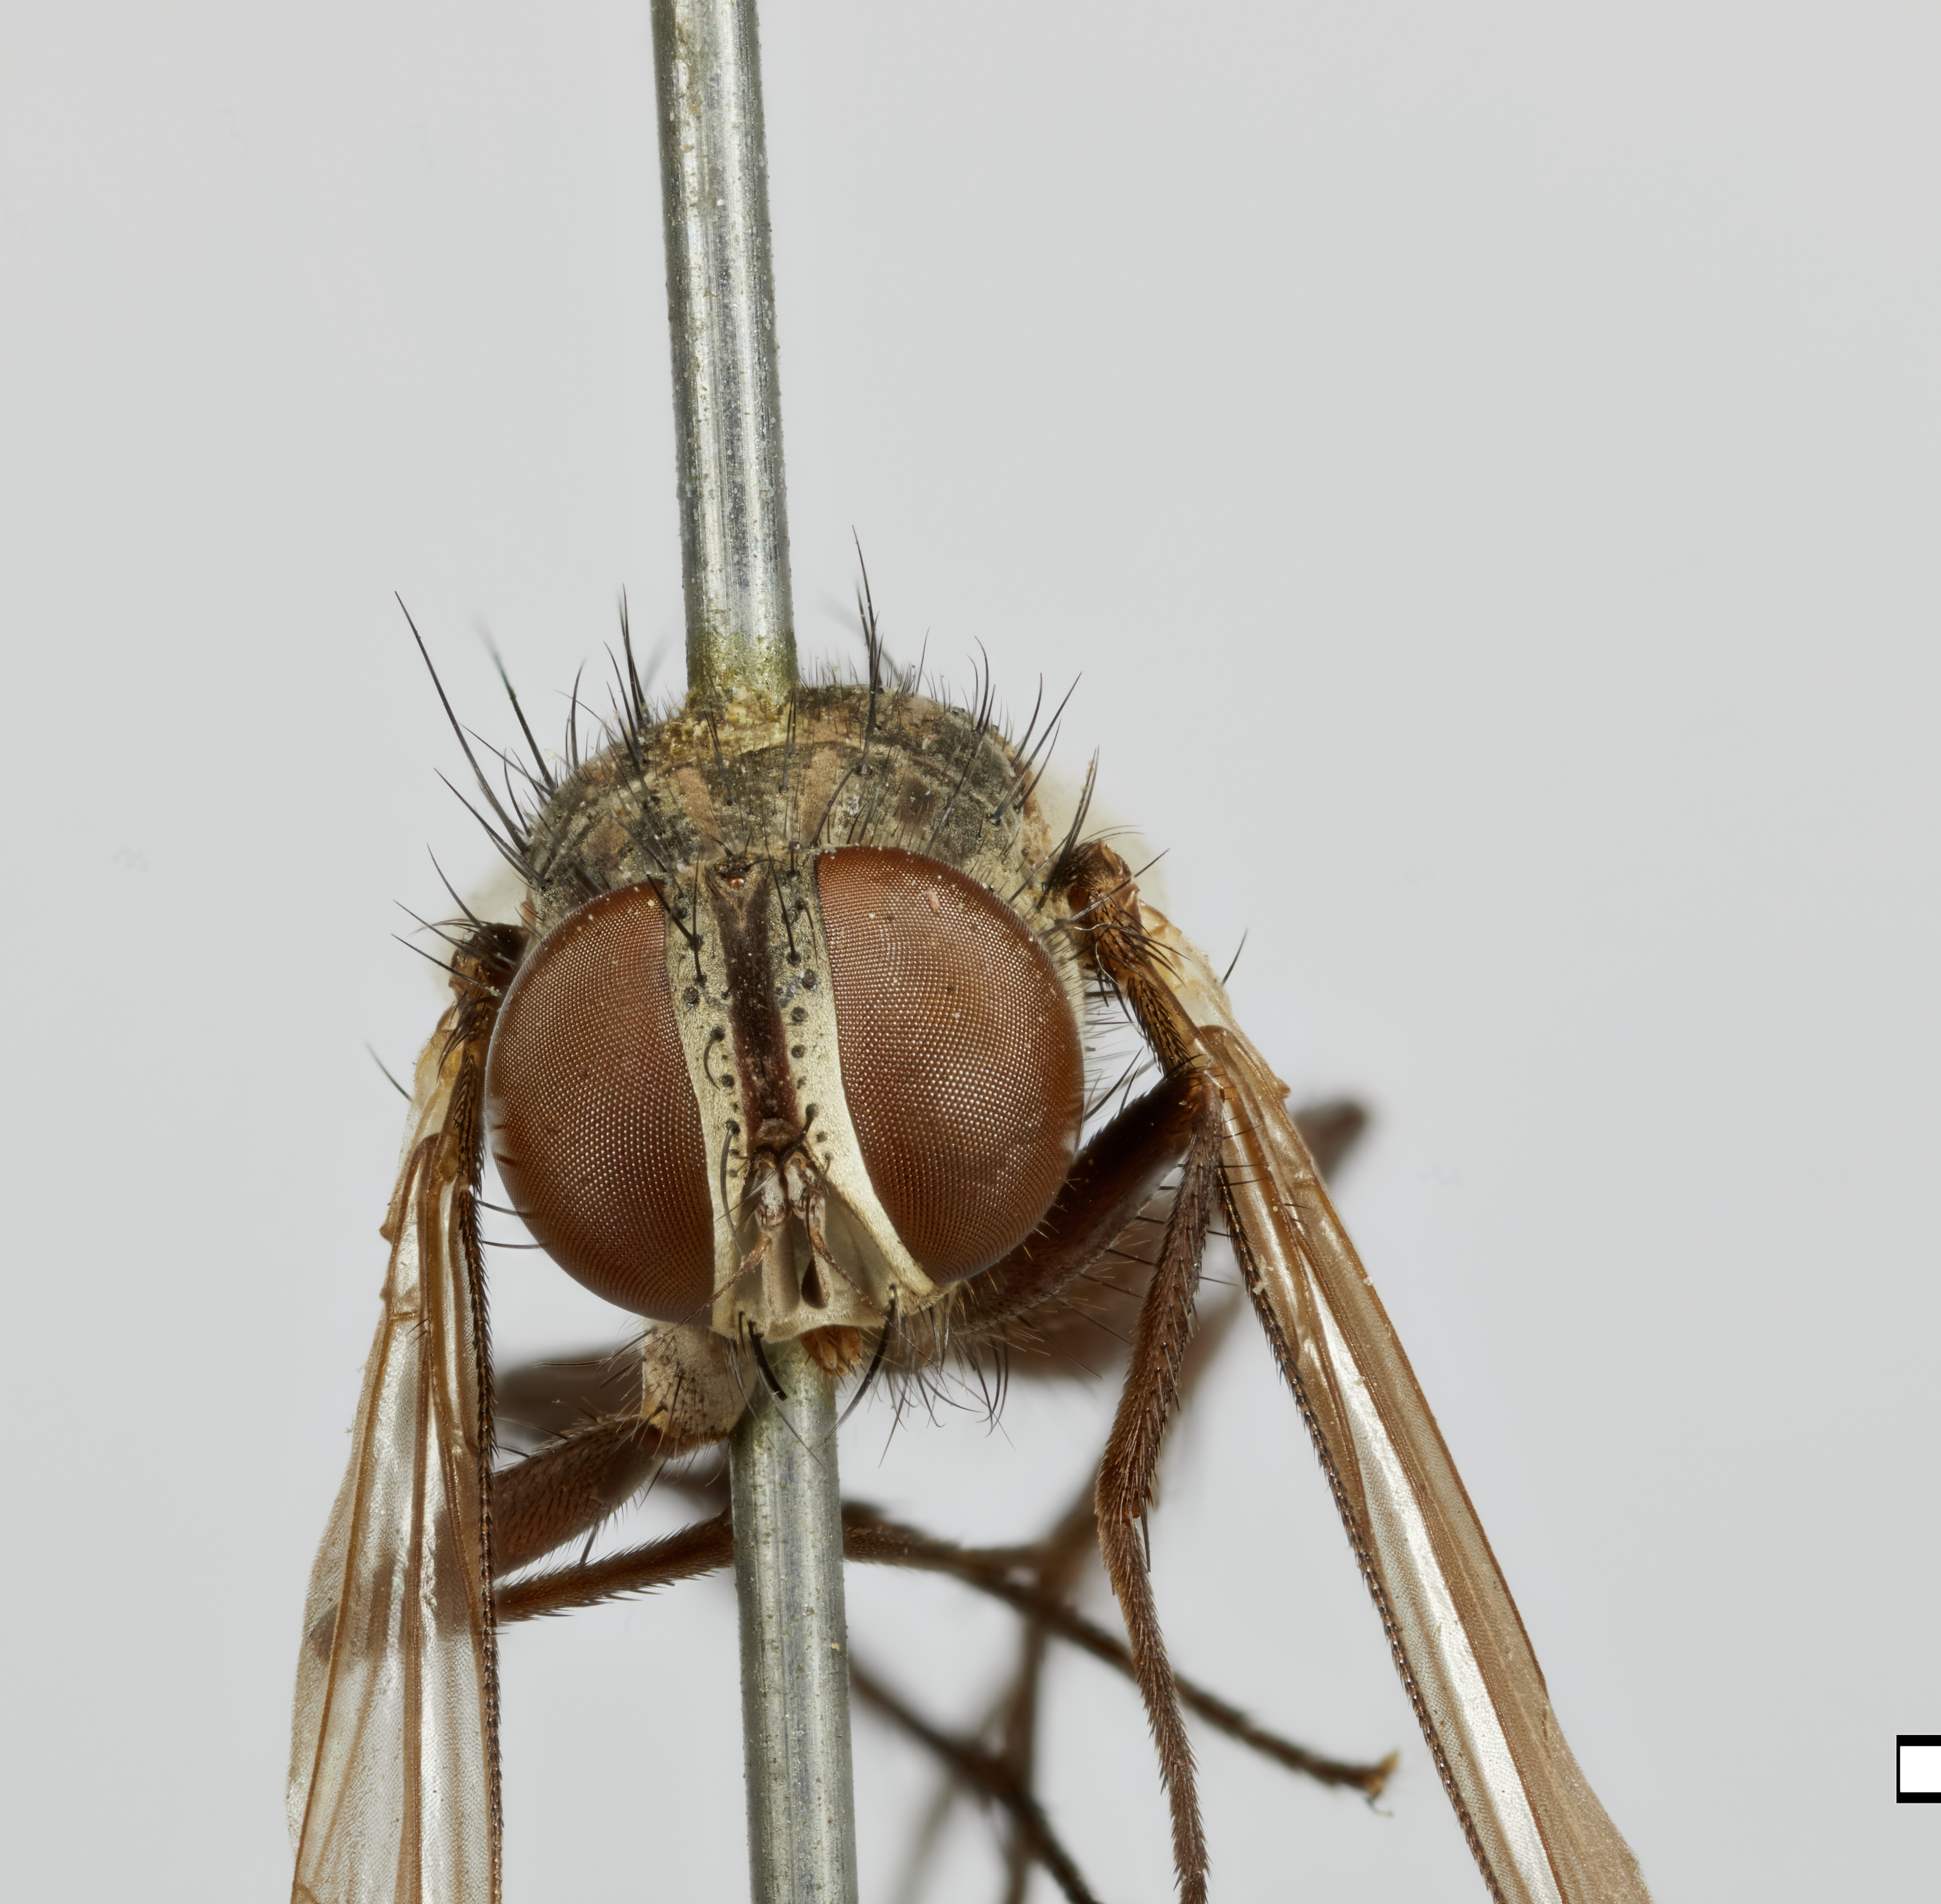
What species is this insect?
Oestrogastropsis mexicana
